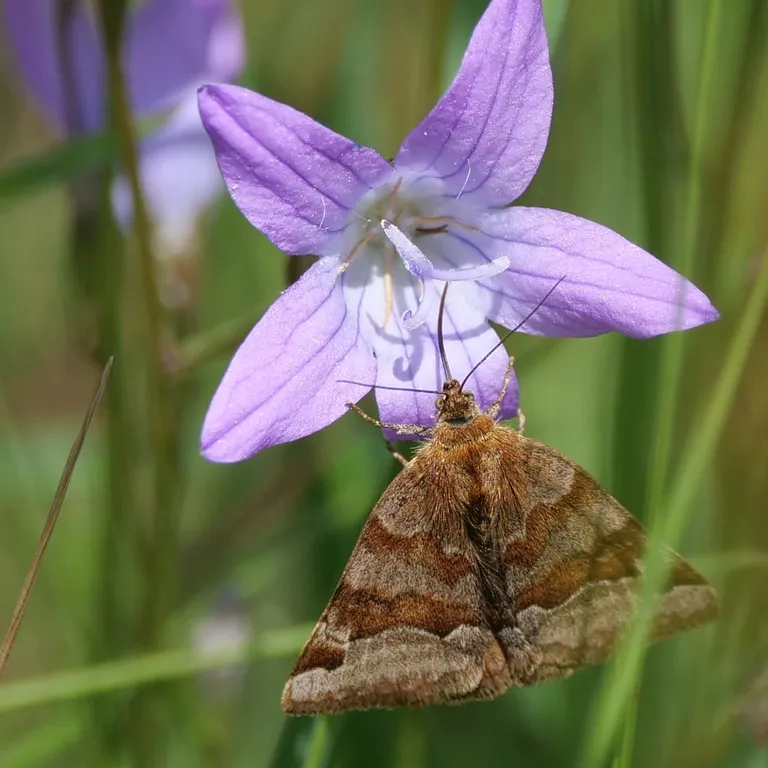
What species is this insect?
Euclidia glyphica
